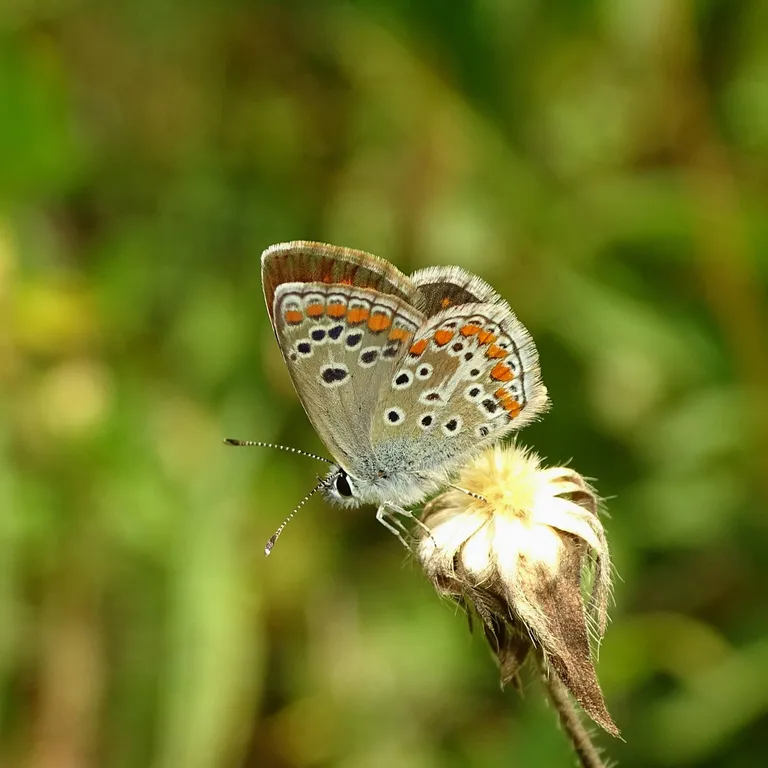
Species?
Aricia agestis/artaxerxes
